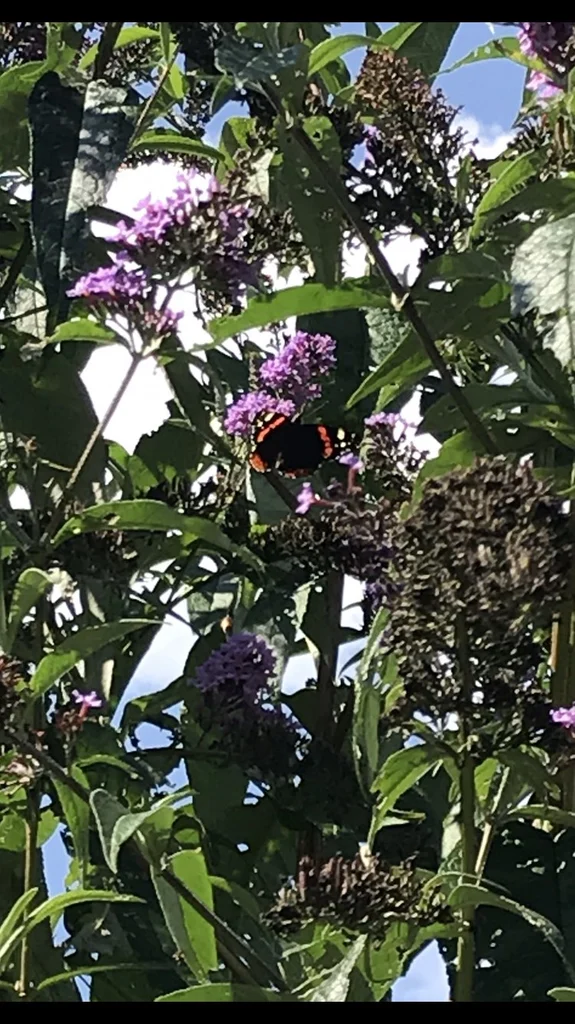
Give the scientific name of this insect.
Vanessa atalanta
